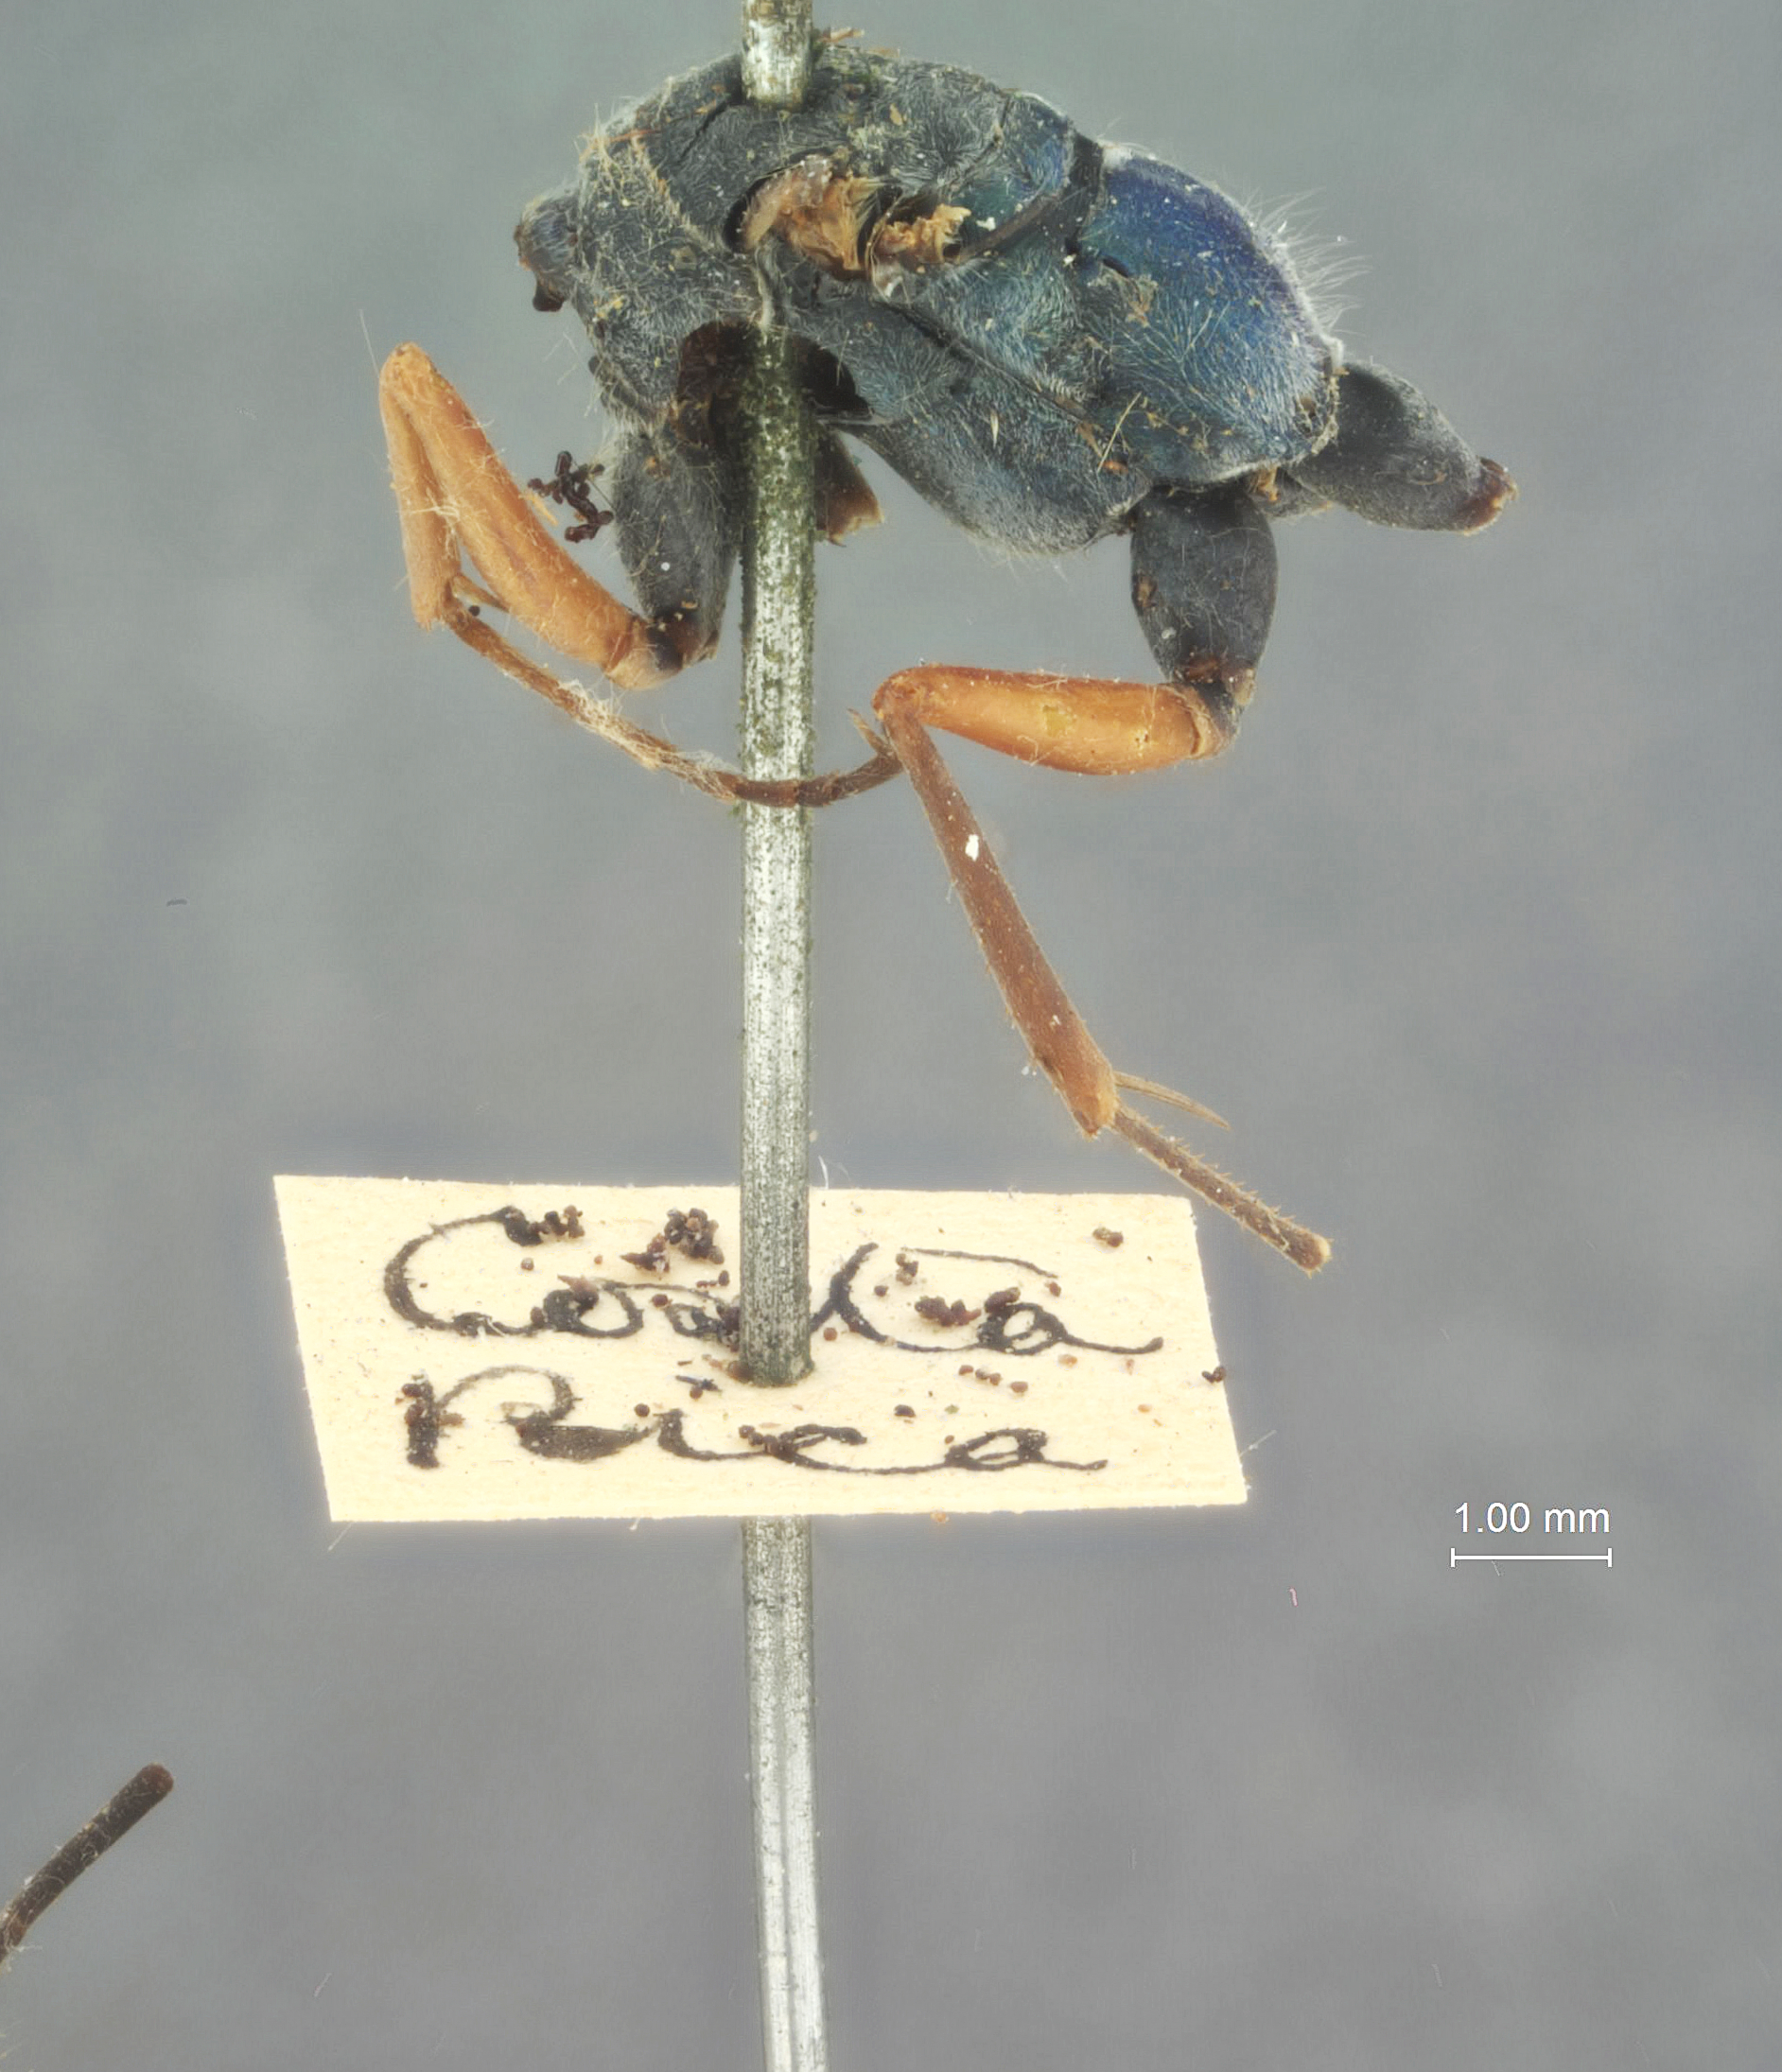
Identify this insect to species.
Auplopus quartus
